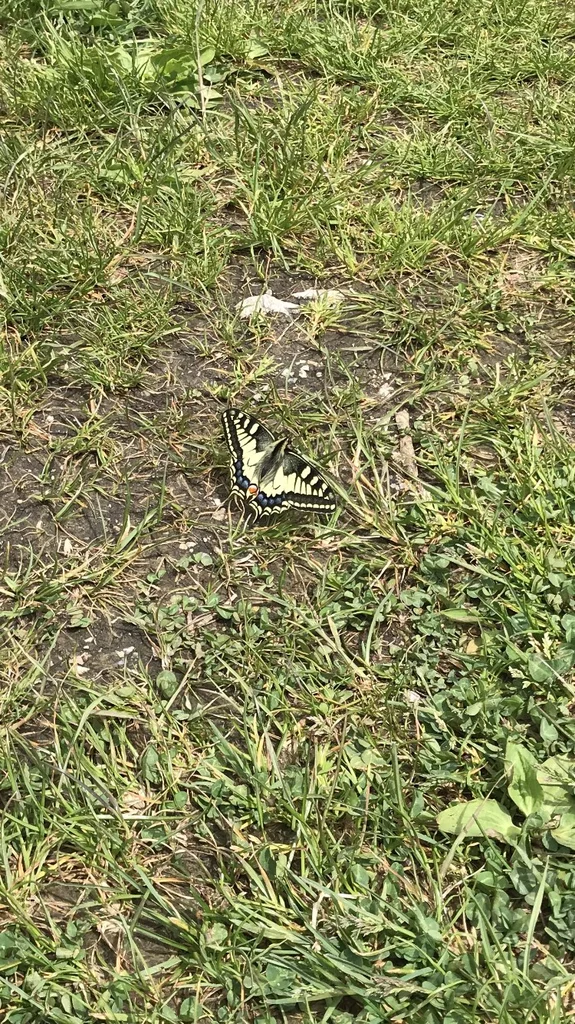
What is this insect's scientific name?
Papilio machaon
